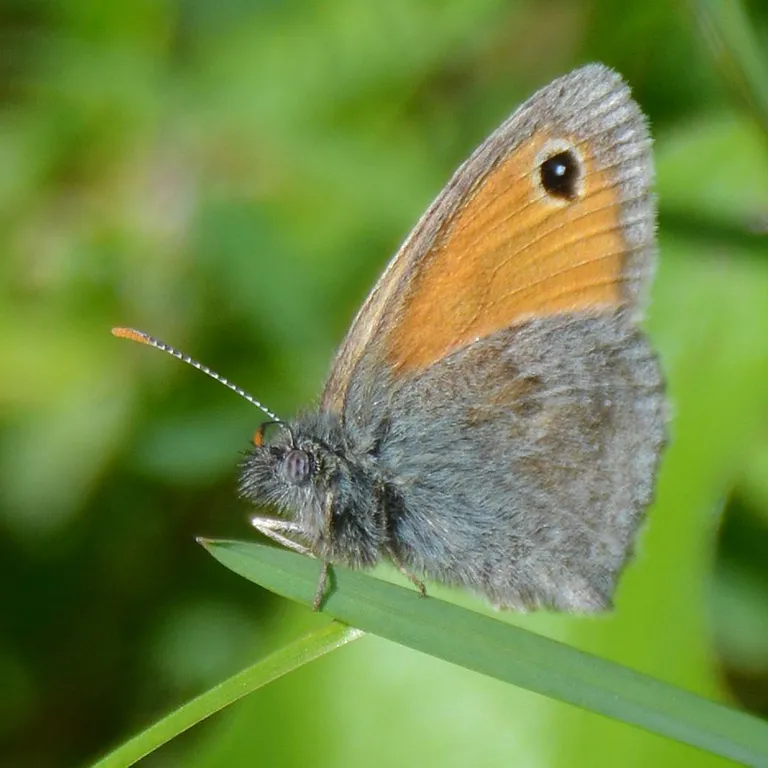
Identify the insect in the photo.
Coenonympha pamphilus
